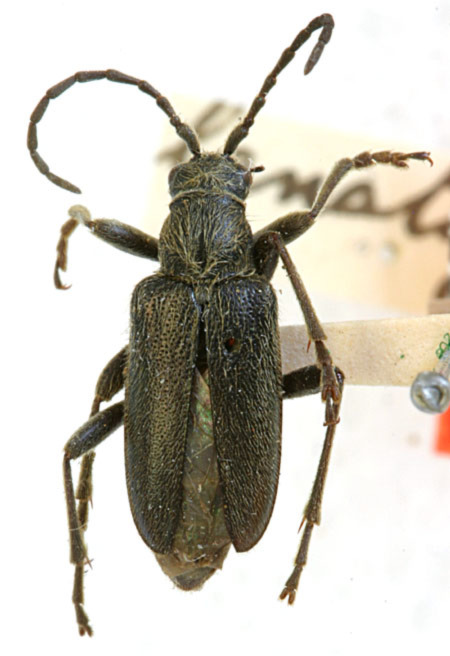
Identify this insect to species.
Brachysomida lanatula (also Brachysomida californica)
